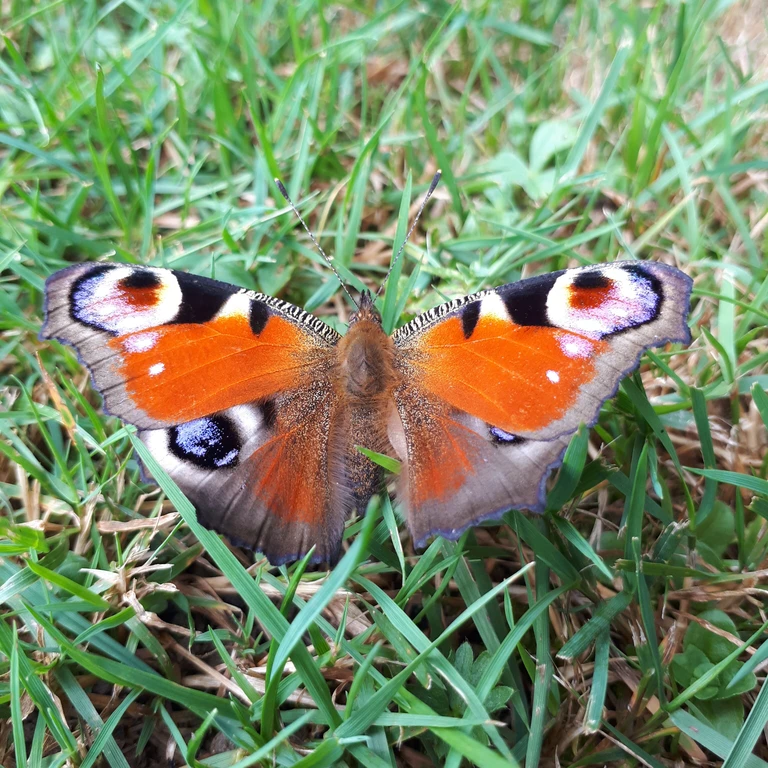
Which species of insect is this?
Aglais io
